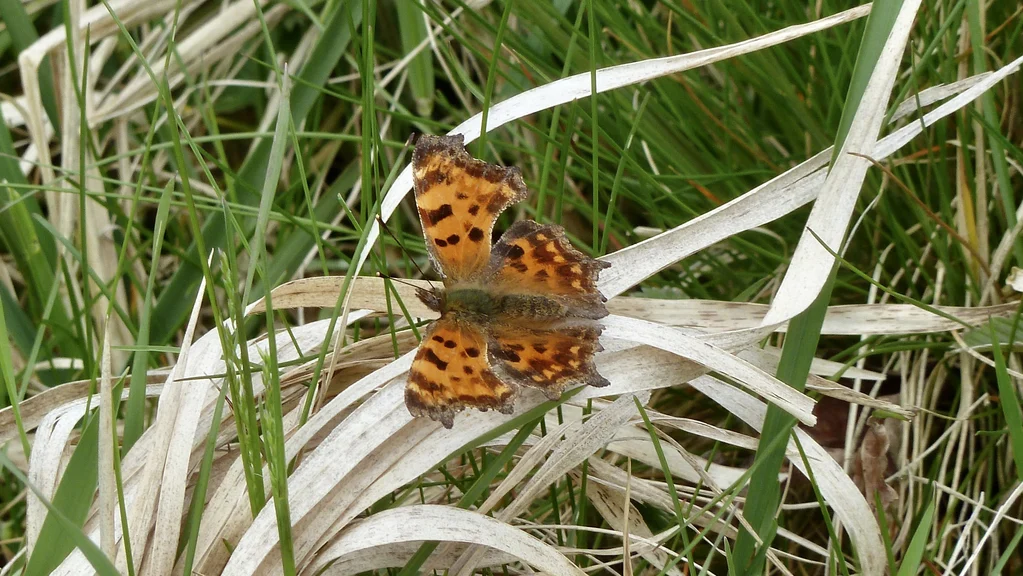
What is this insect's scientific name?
Polygonia c-album
